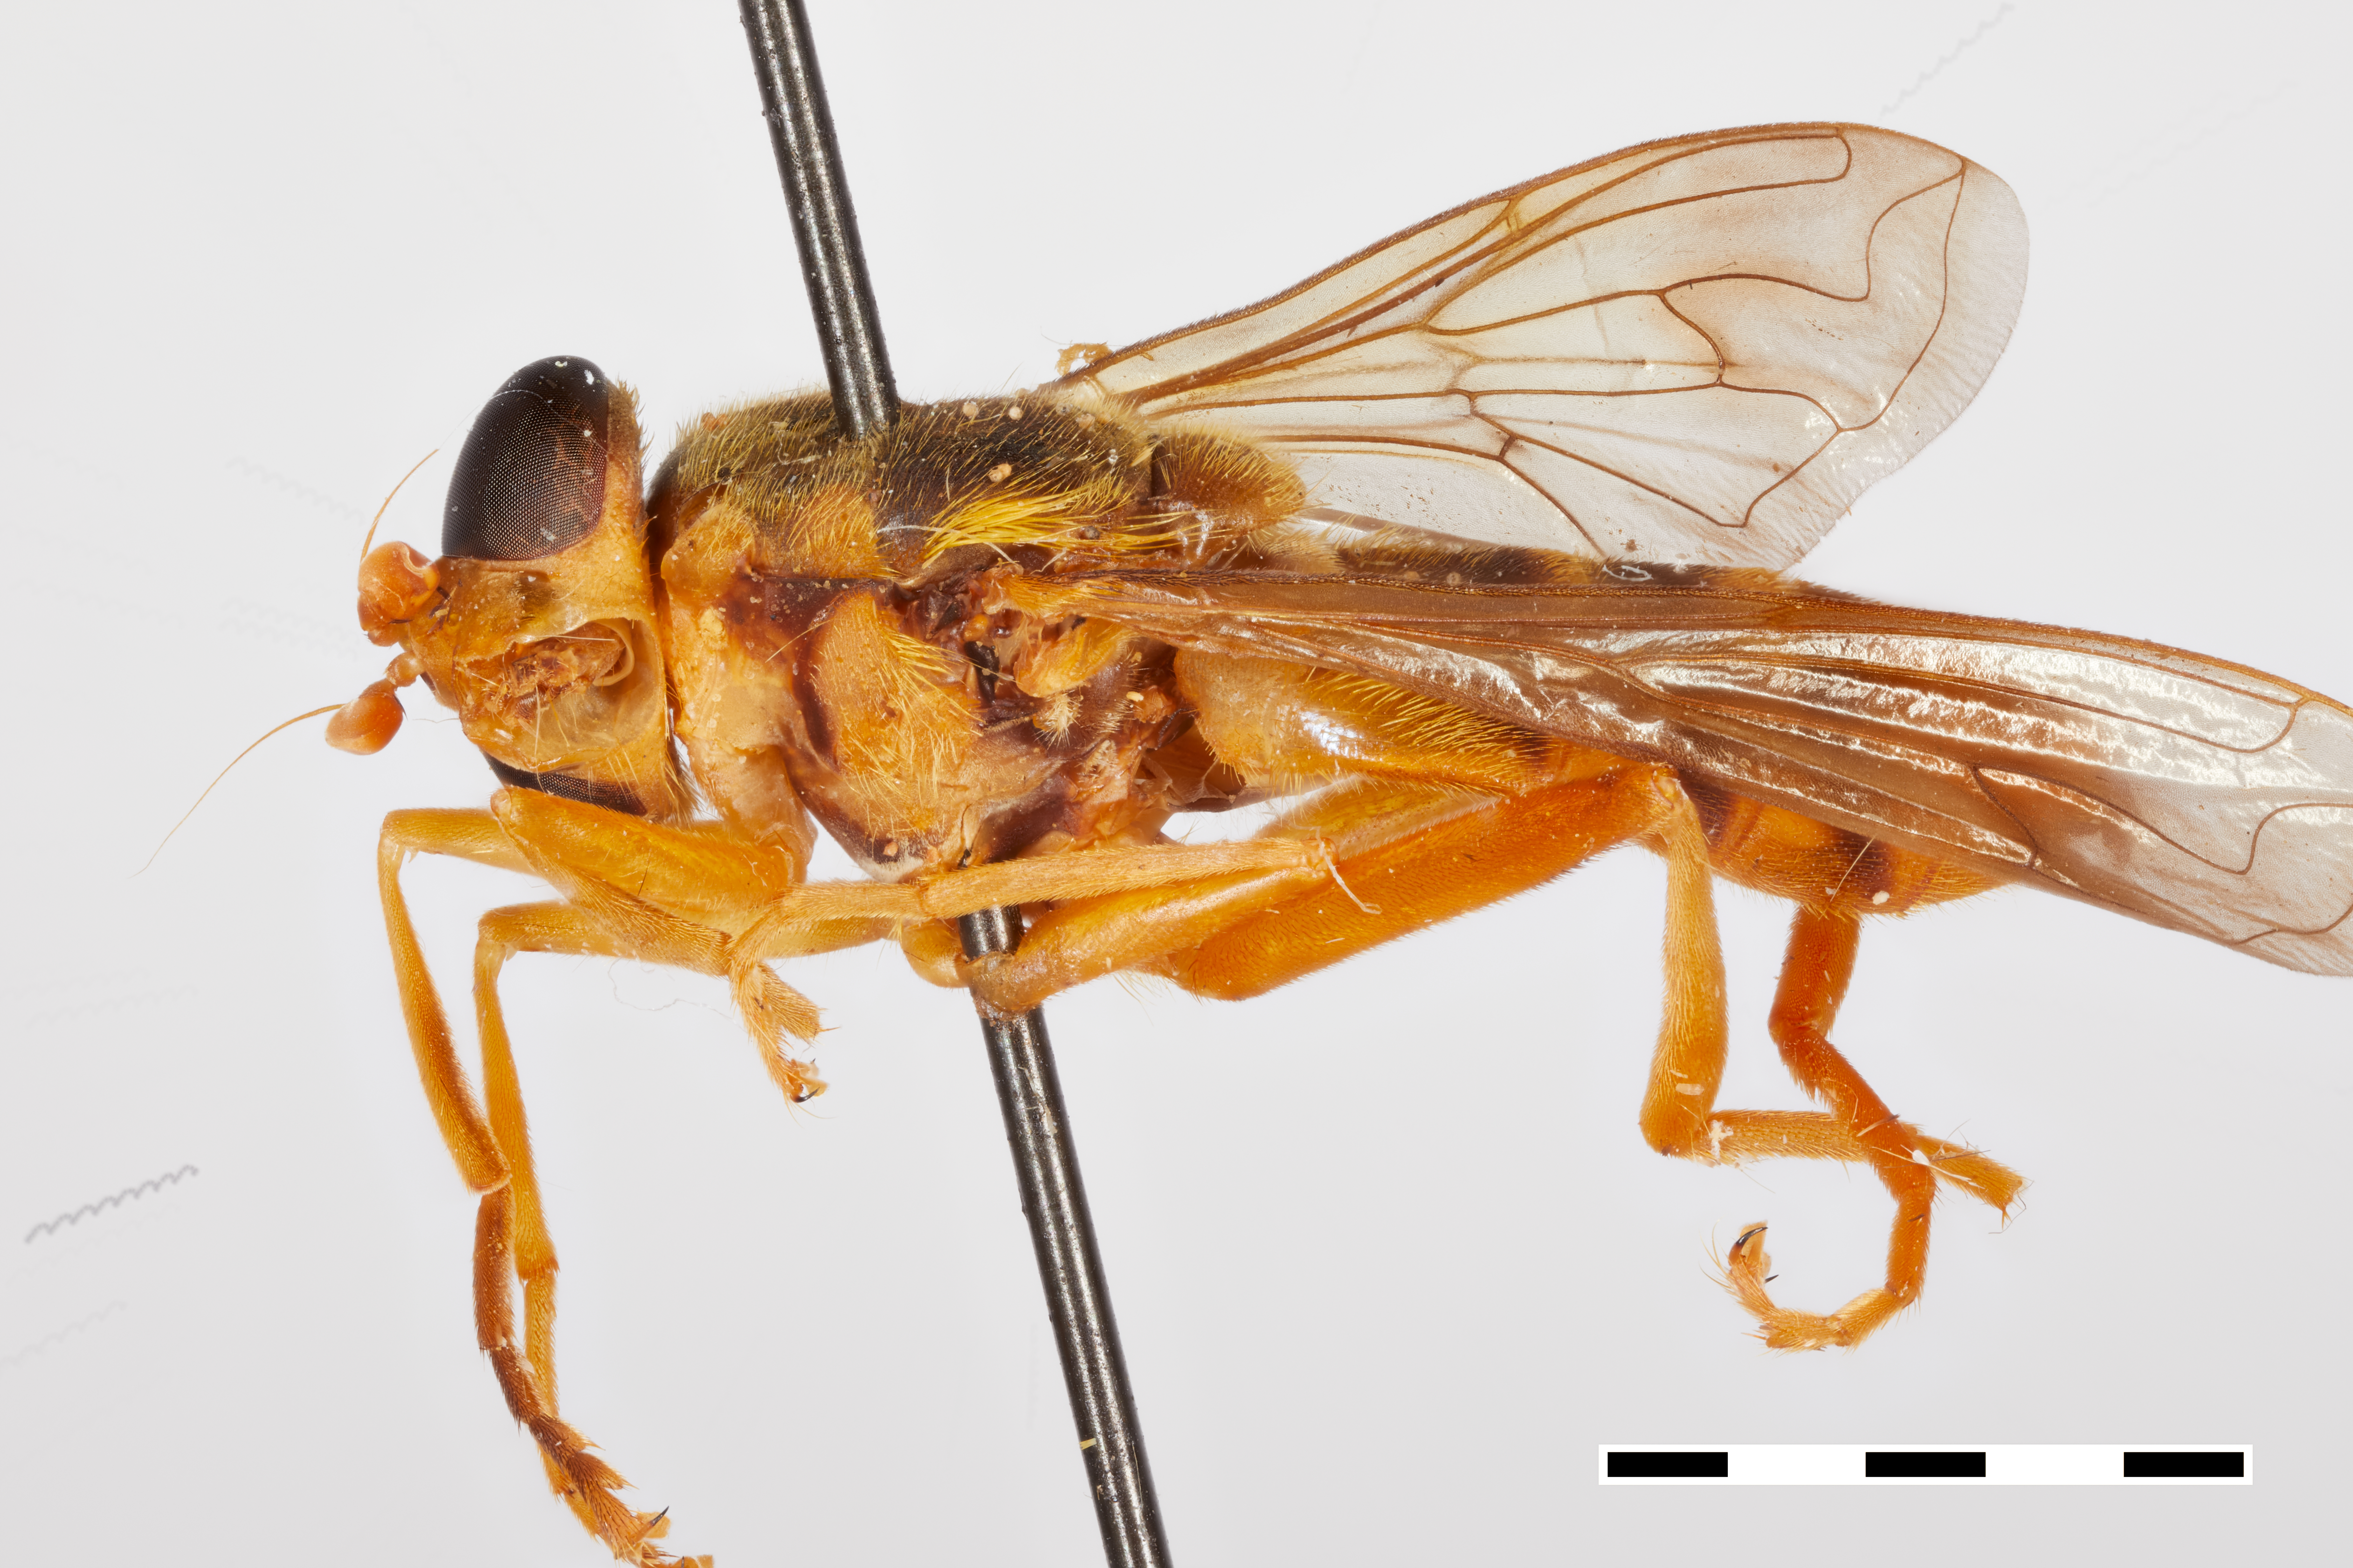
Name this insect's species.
Korinchia flavissima
